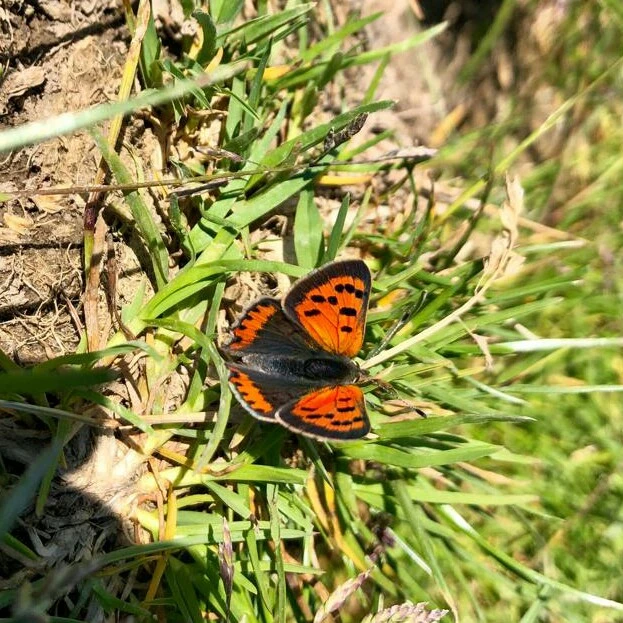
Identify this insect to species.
Lycaena phlaeas
